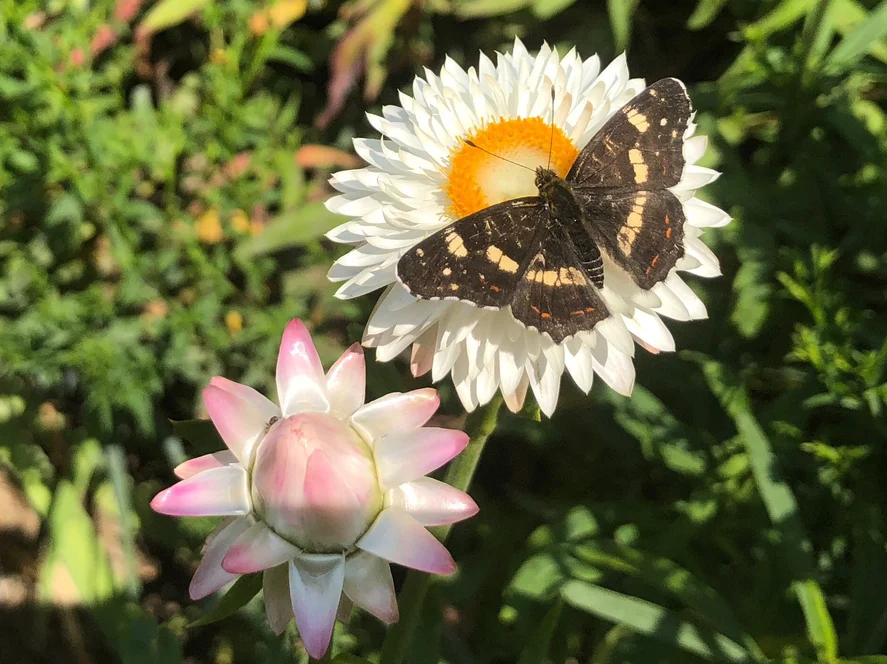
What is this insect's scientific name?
Araschnia levana
